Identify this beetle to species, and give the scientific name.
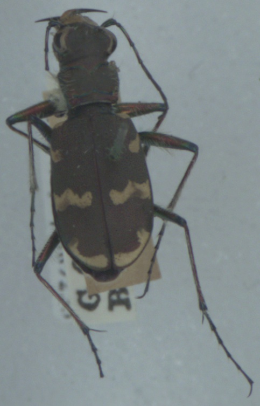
Cicindela hybrida
